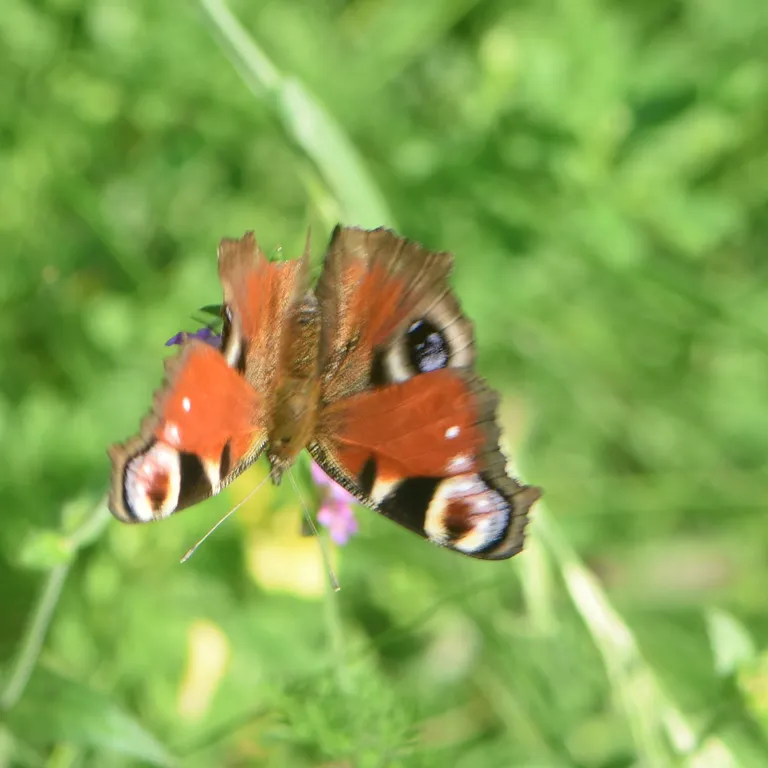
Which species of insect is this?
Aglais io
